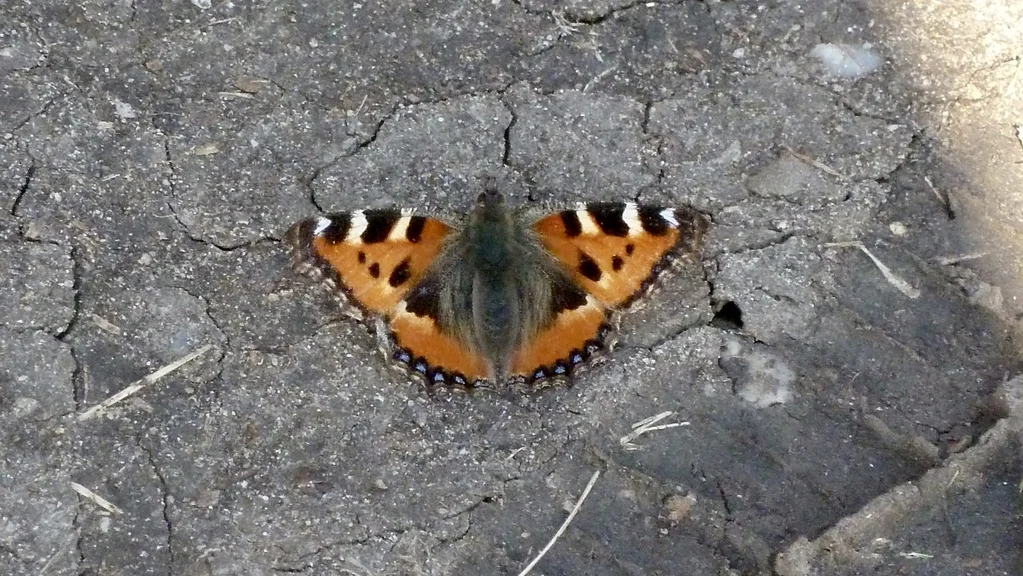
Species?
Aglais urticae
